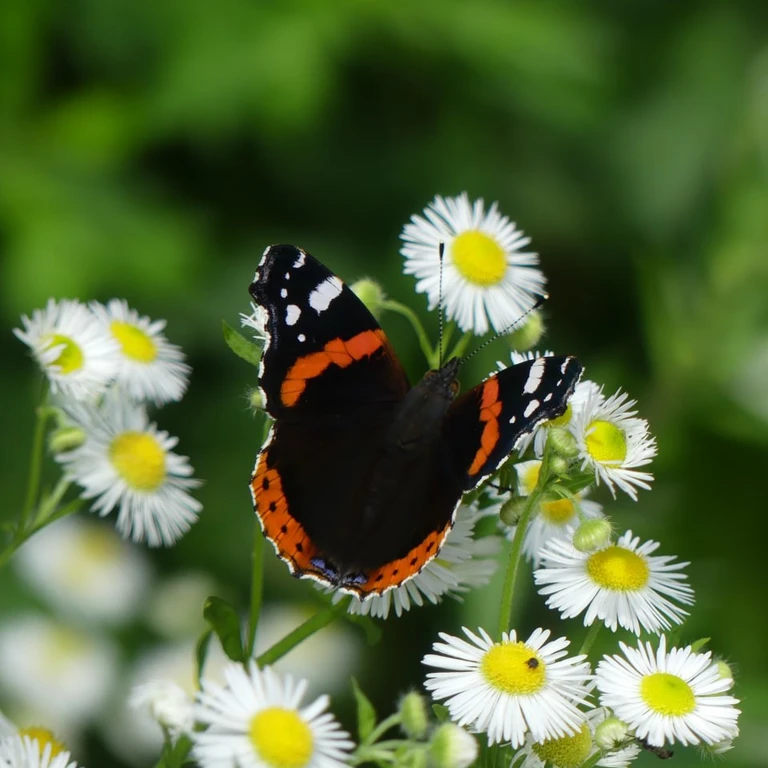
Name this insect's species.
Vanessa atalanta
